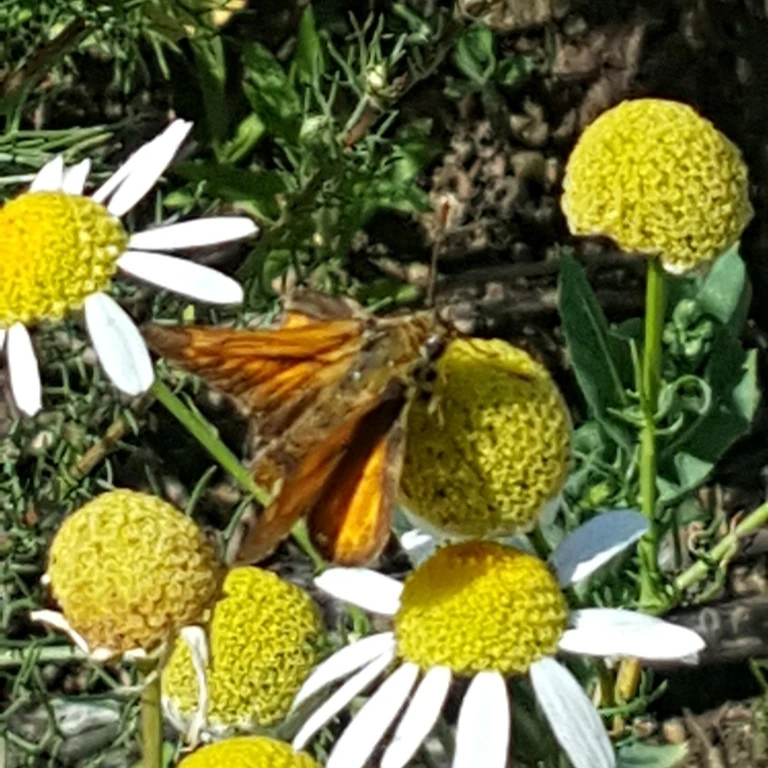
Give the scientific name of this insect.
Ochlodes sylvanus (also Ochlodes venata)
